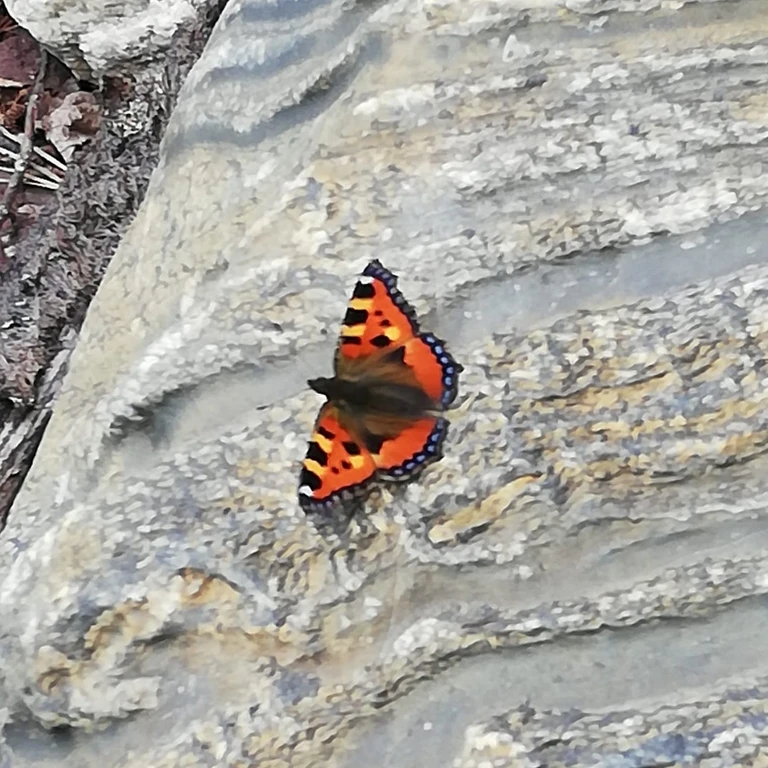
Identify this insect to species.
Aglais urticae
